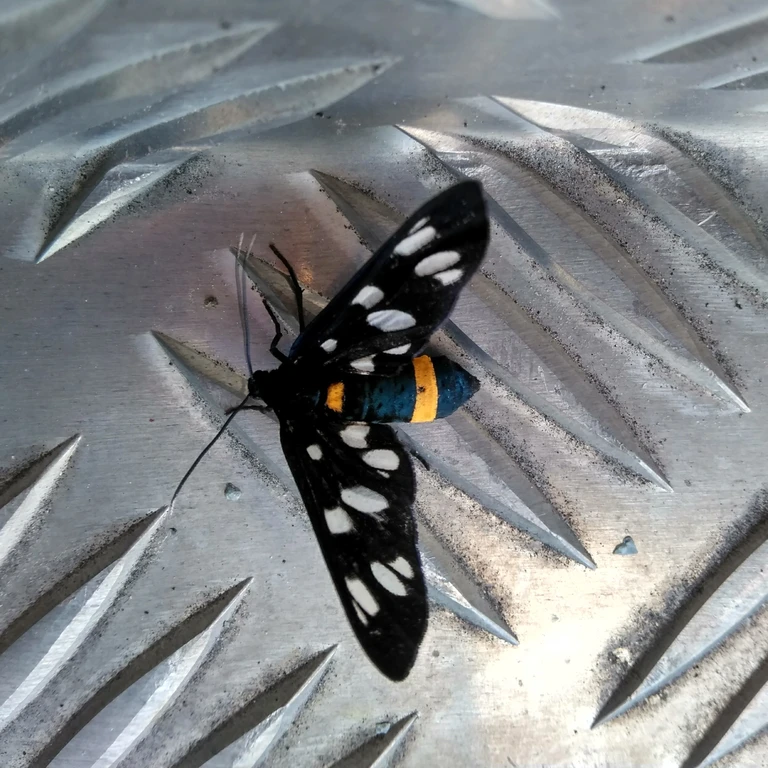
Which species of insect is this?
Amata phegea
